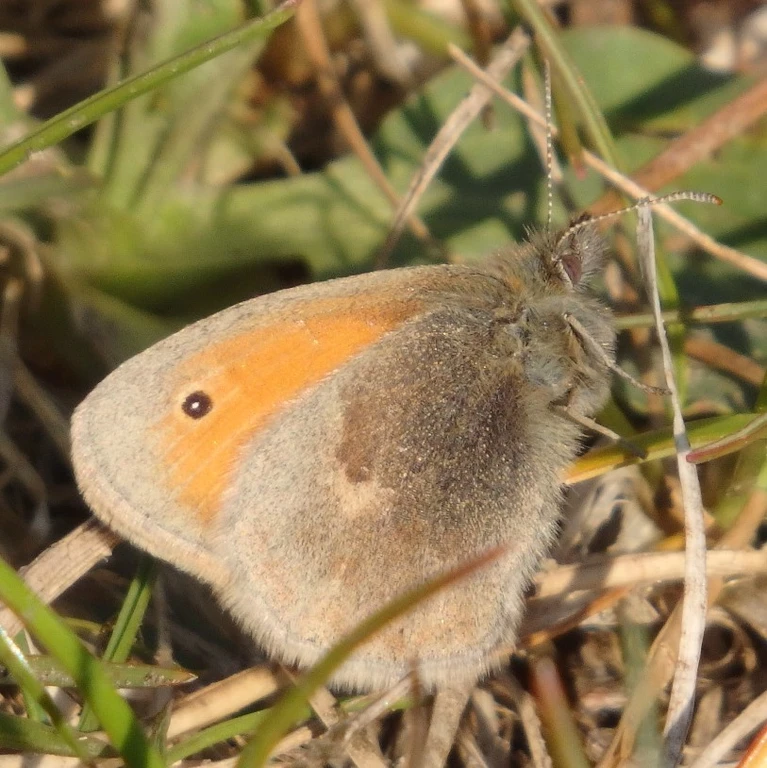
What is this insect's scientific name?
Coenonympha pamphilus
